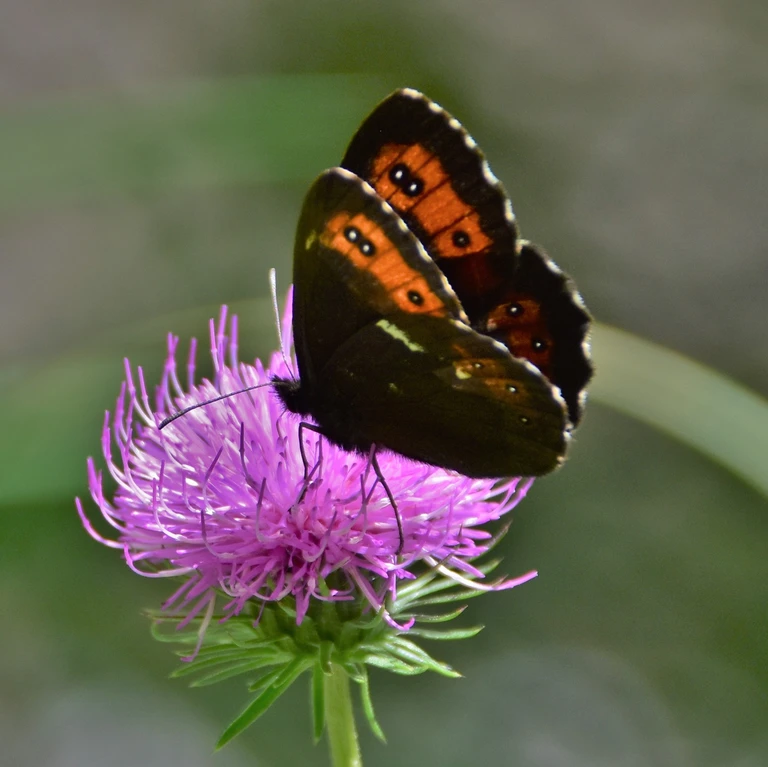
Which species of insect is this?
Erebia ligea
